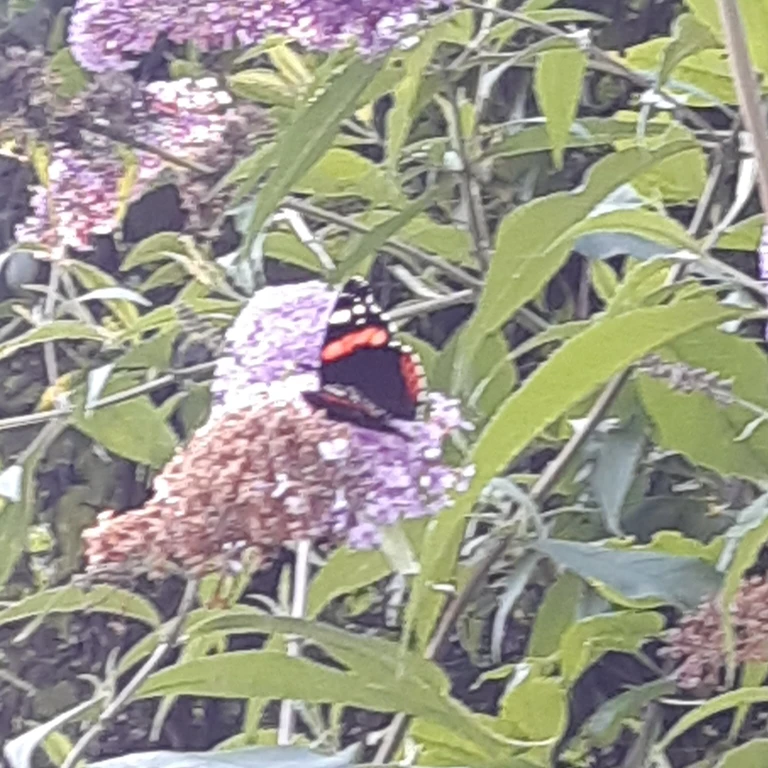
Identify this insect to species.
Vanessa atalanta
